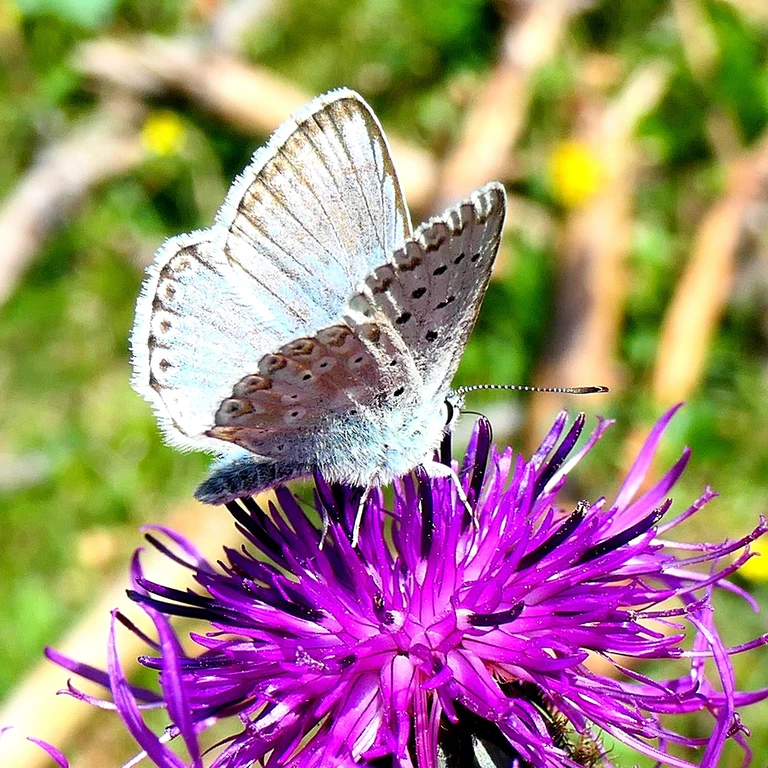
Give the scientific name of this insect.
Lysandra coridon
